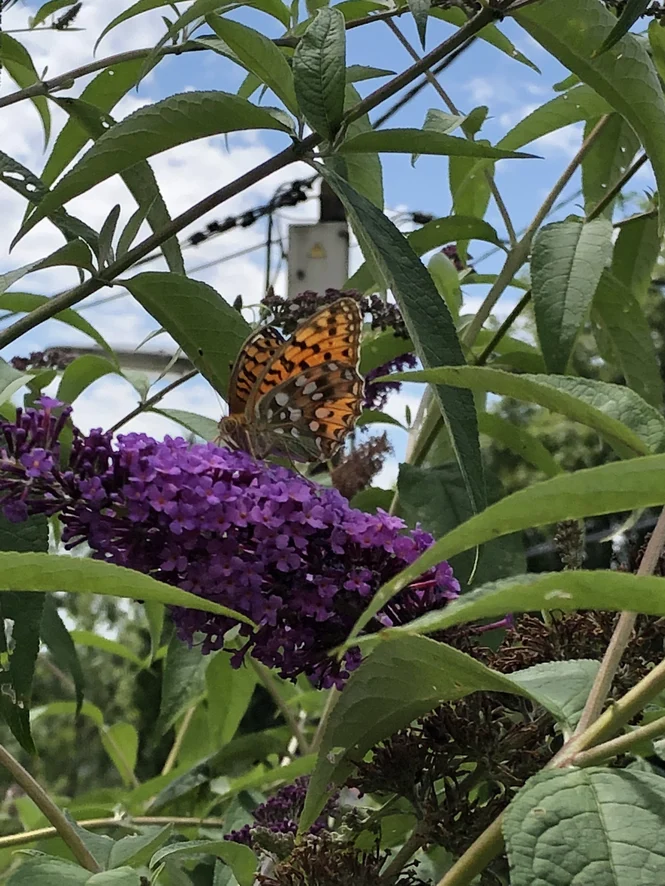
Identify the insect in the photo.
Speyeria aglaja
